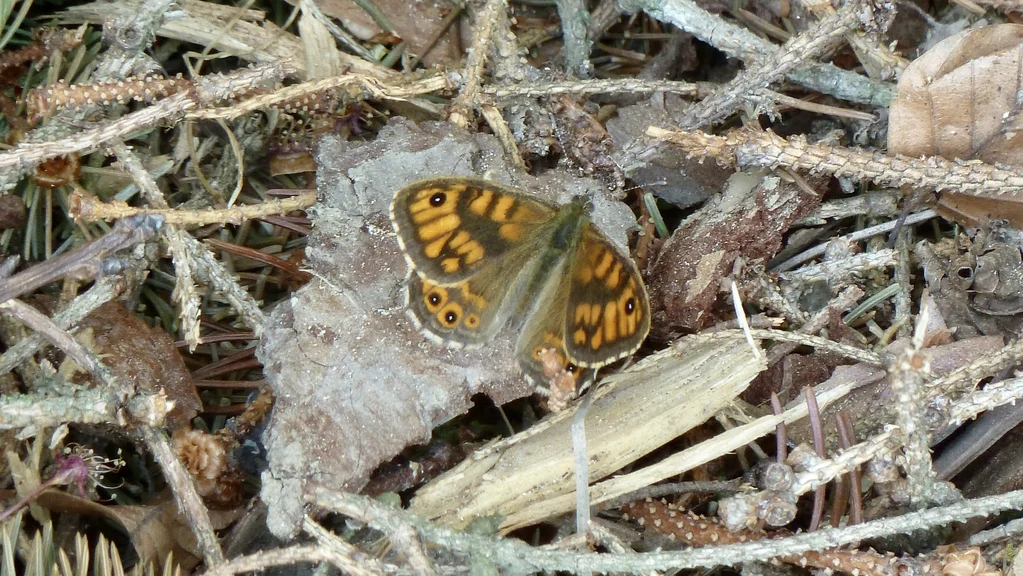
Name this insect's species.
Lasiommata megera (also Pararge megera)
